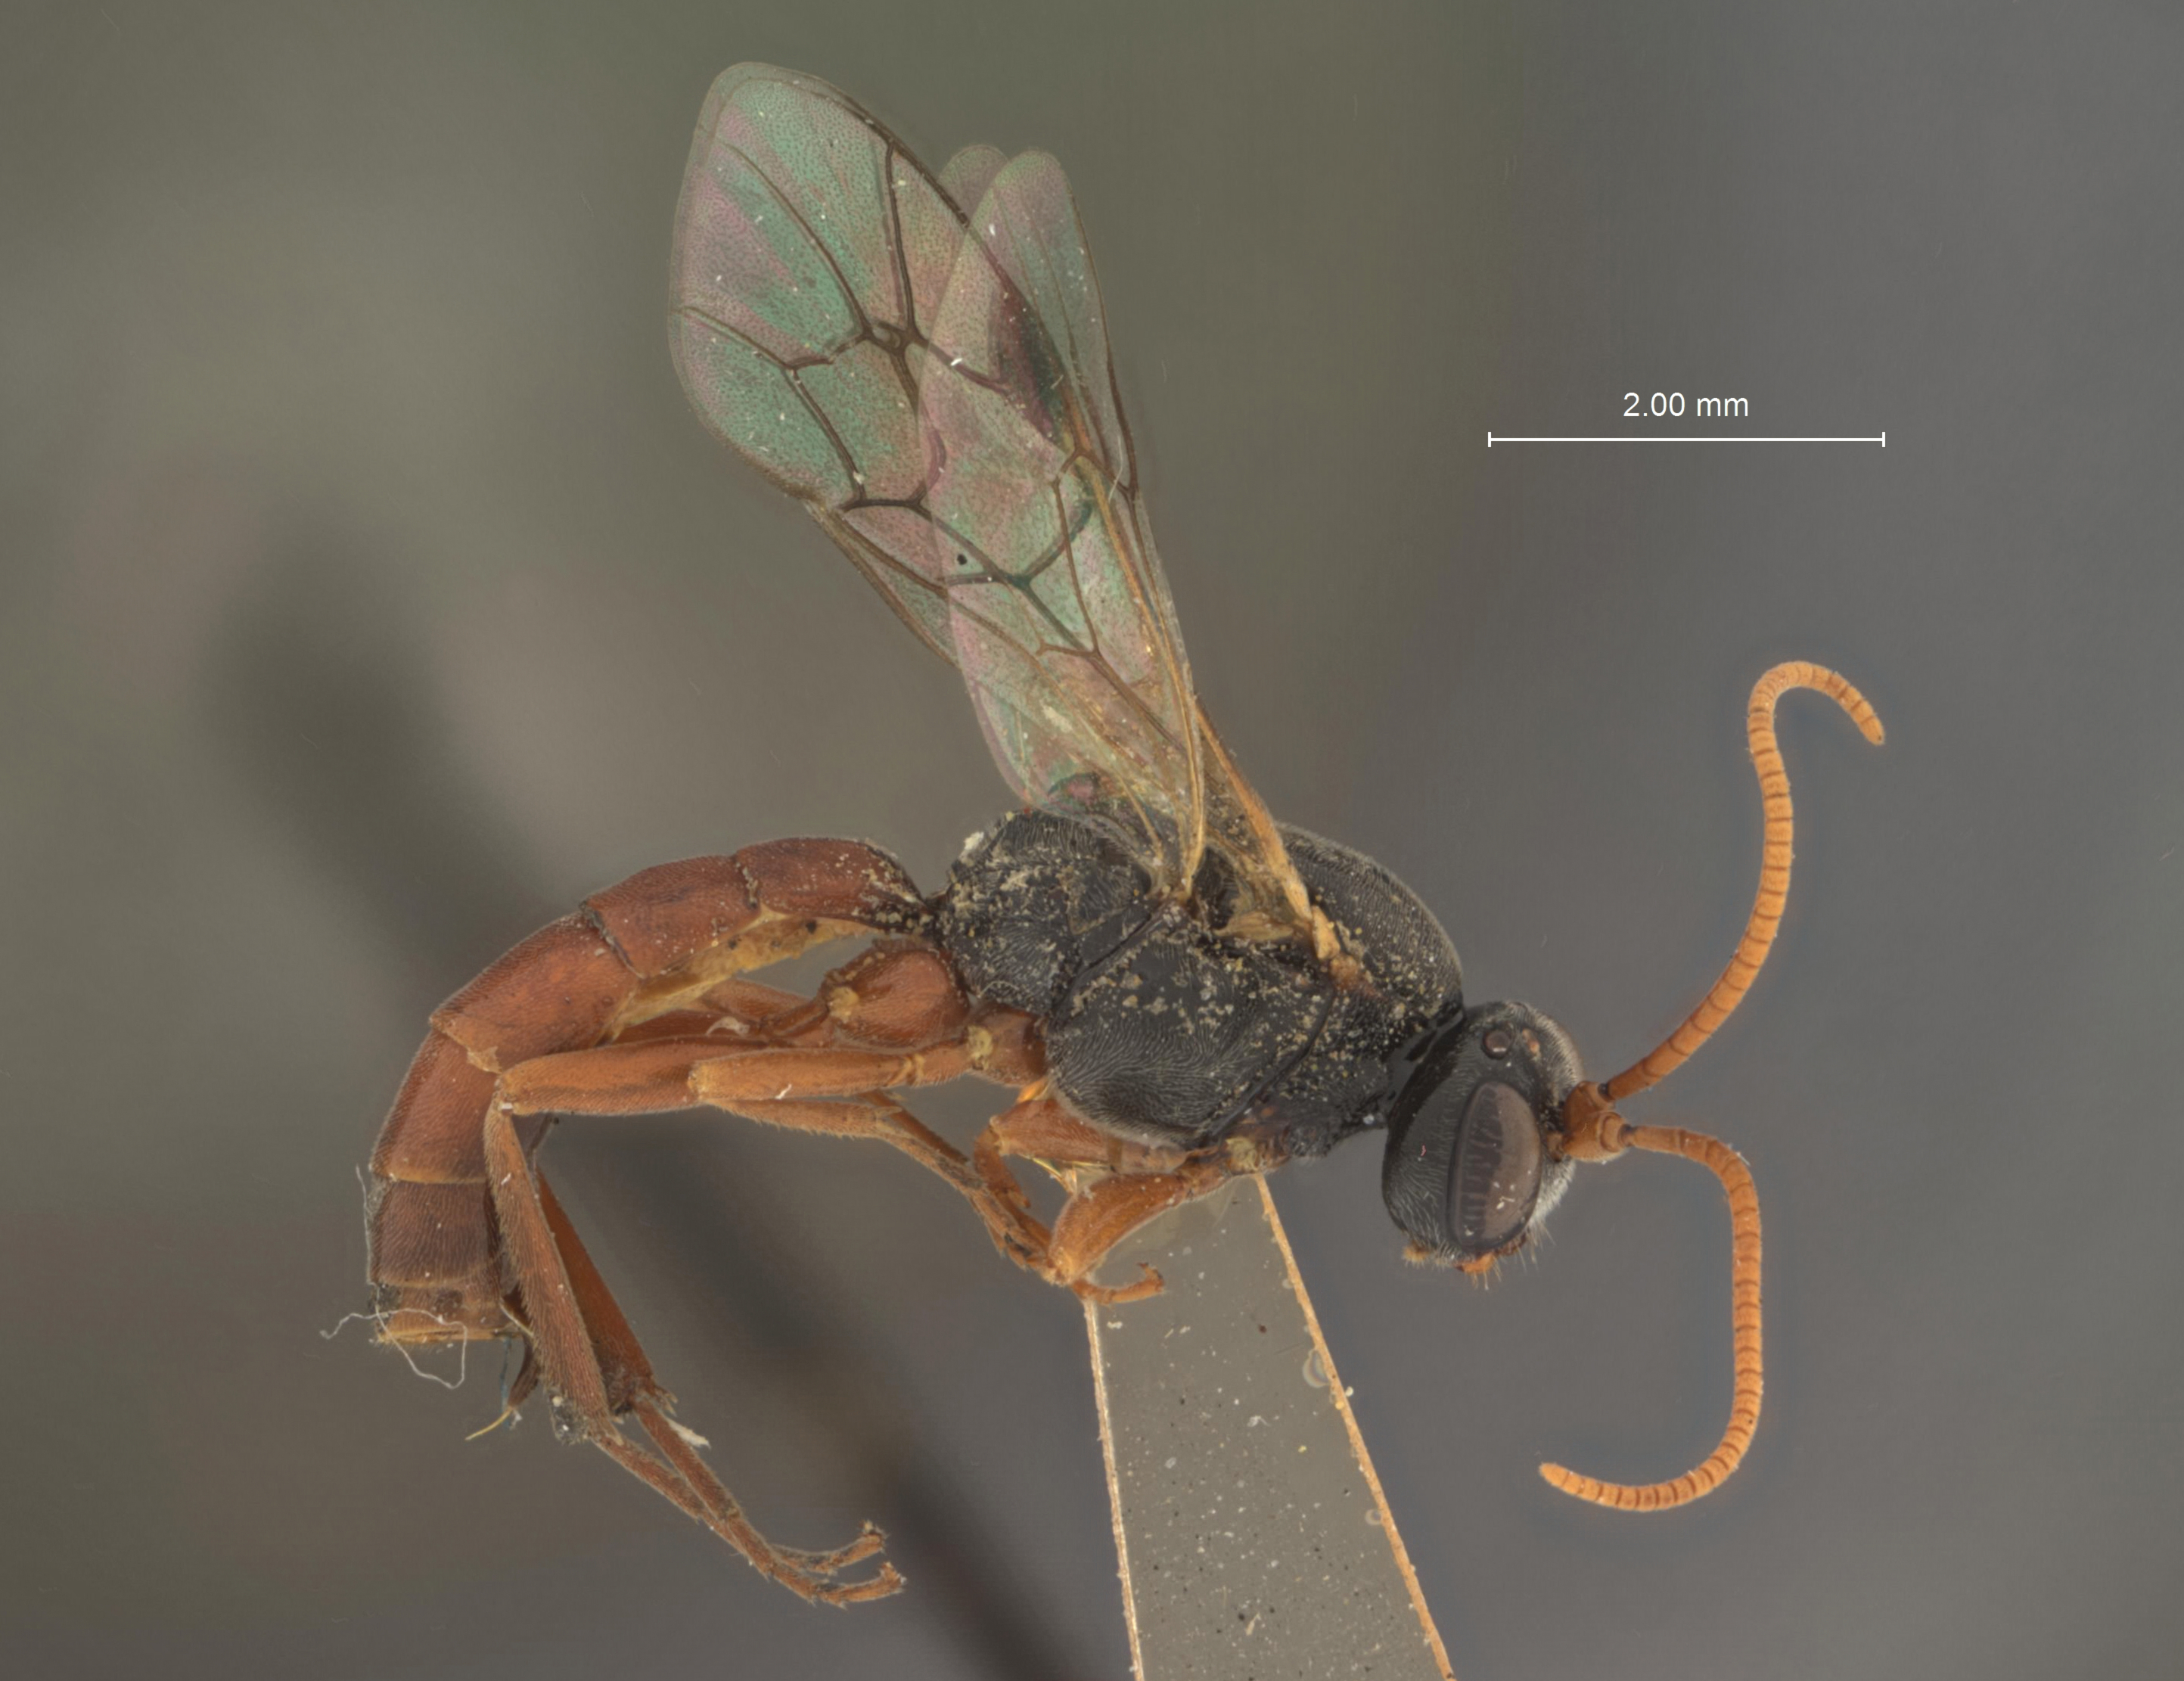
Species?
Oocenteter tomostethi
